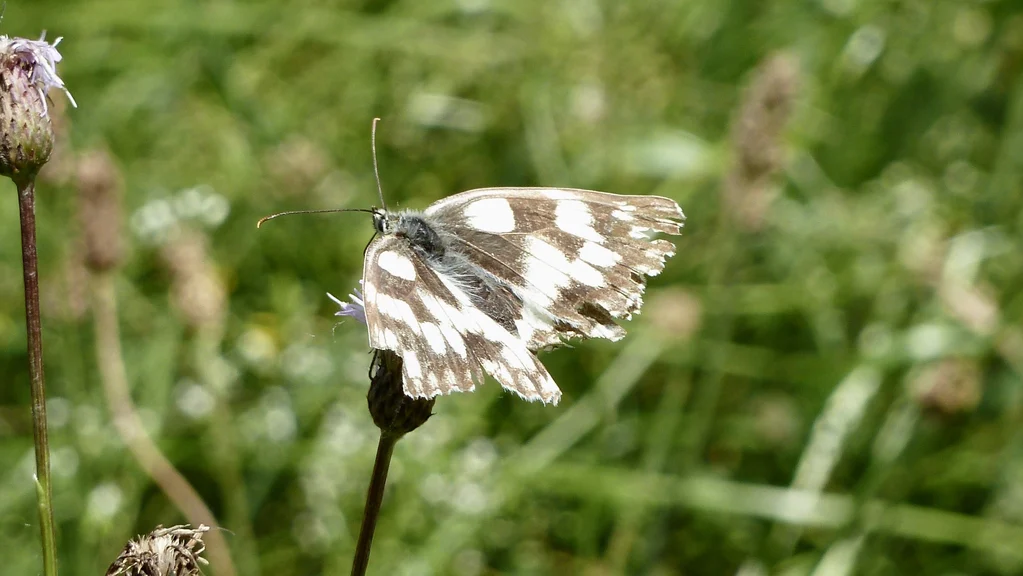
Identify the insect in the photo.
Melanargia galathea
